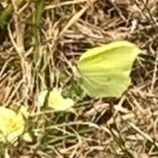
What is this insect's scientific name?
Gonepteryx rhamni
